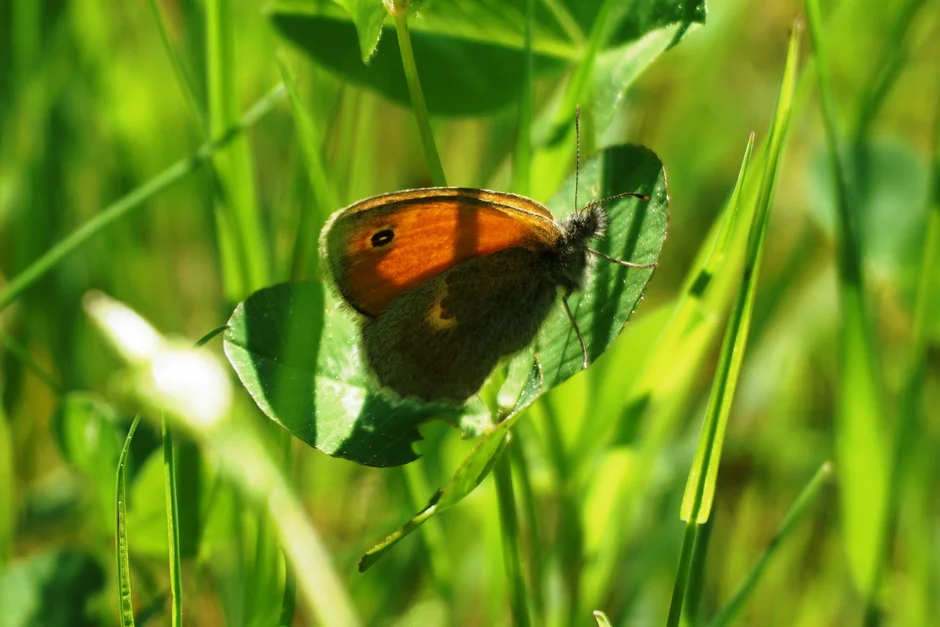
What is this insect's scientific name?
Coenonympha pamphilus
